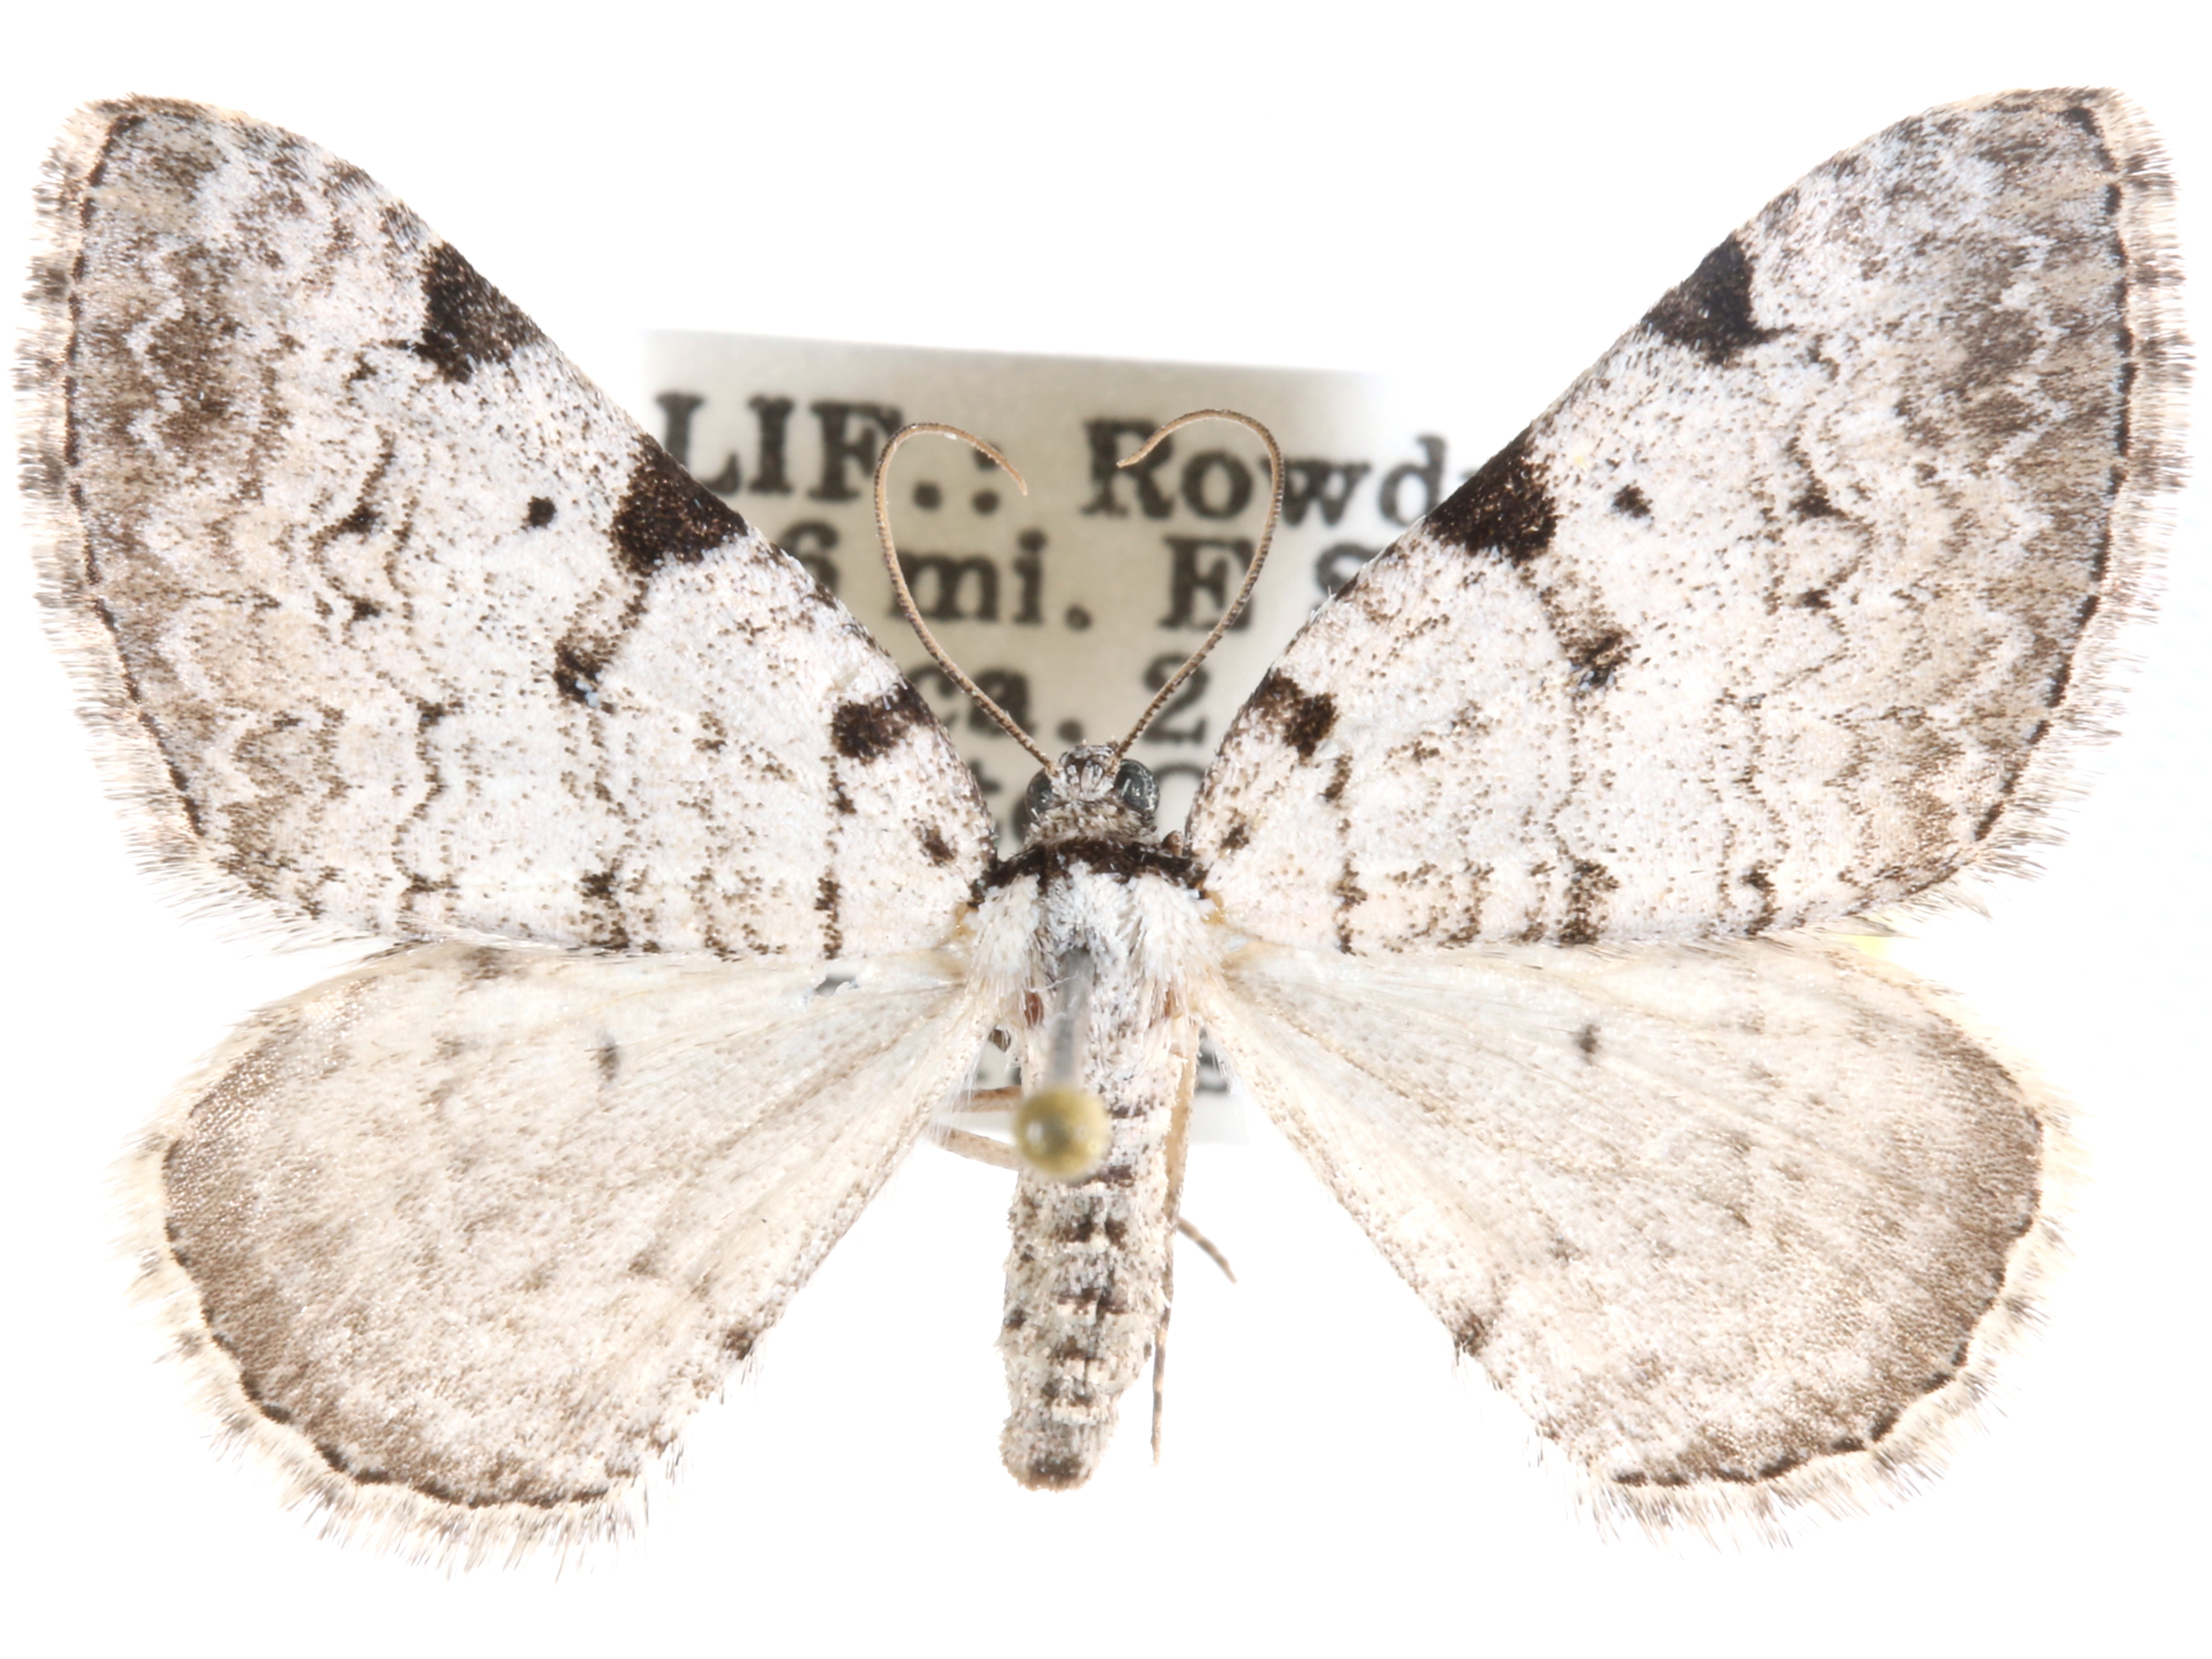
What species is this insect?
Perizoma costiguttata
